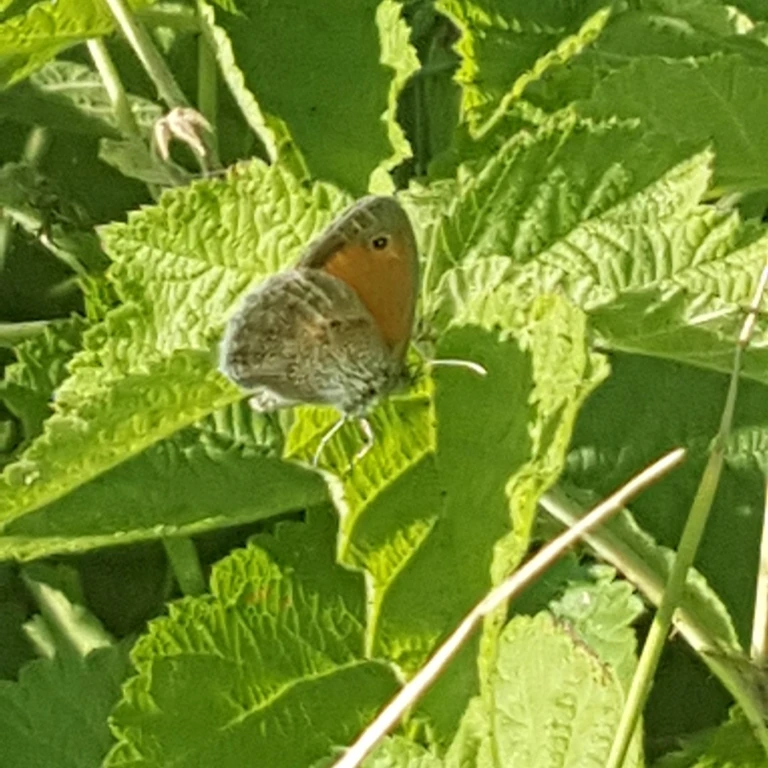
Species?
Coenonympha pamphilus
